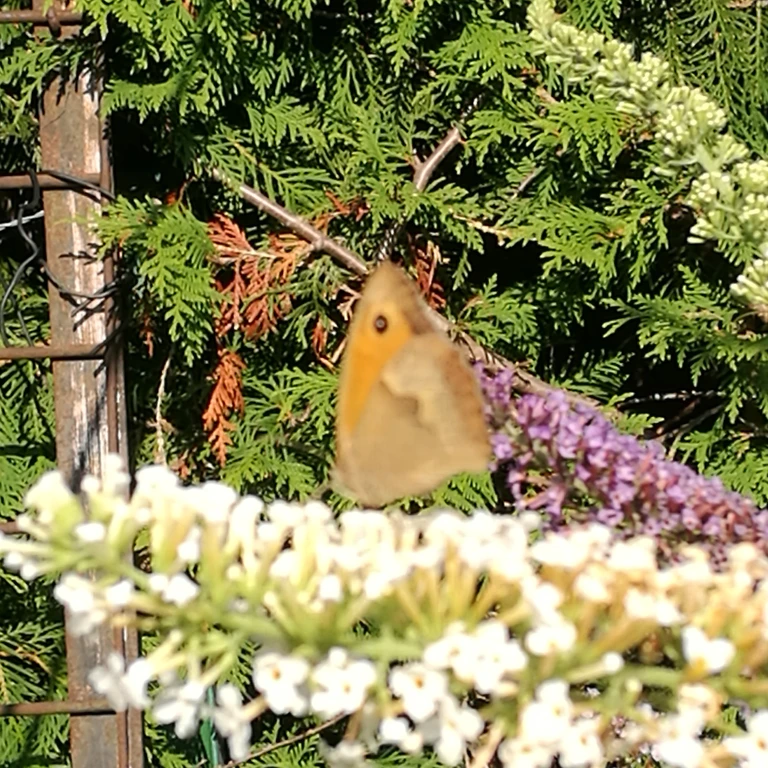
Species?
Maniola jurtina
